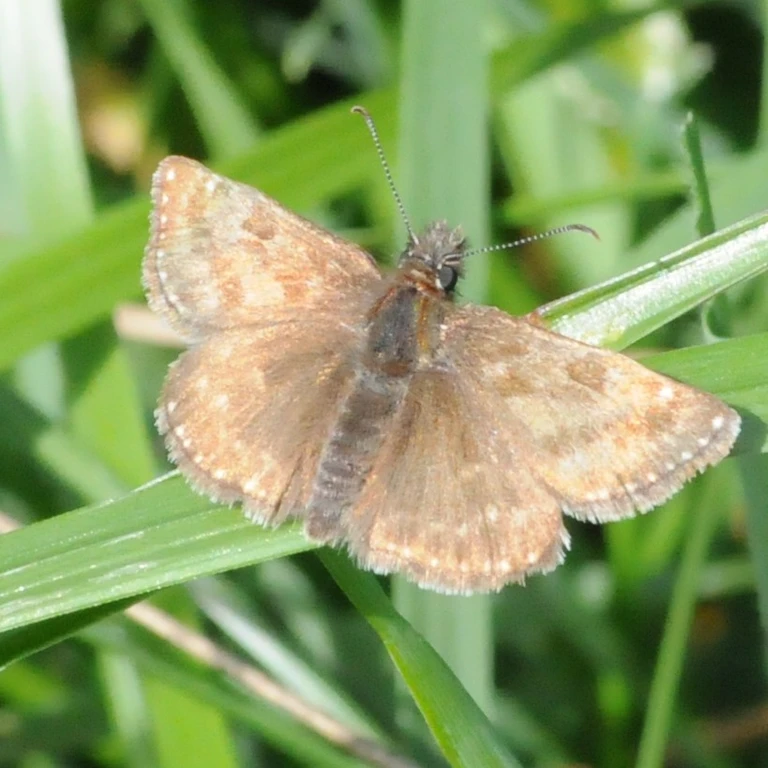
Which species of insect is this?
Erynnis tages
